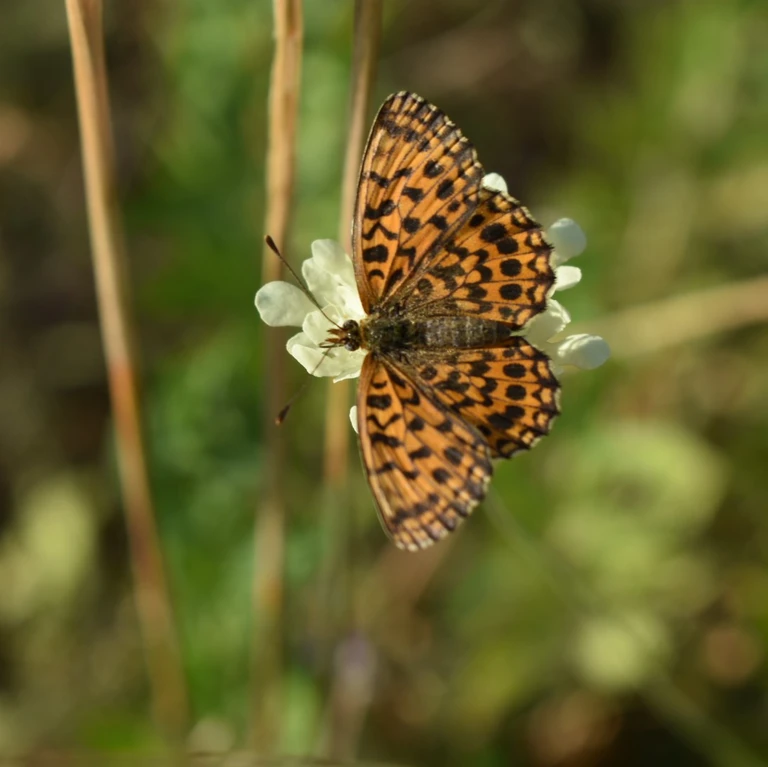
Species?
Boloria dia
